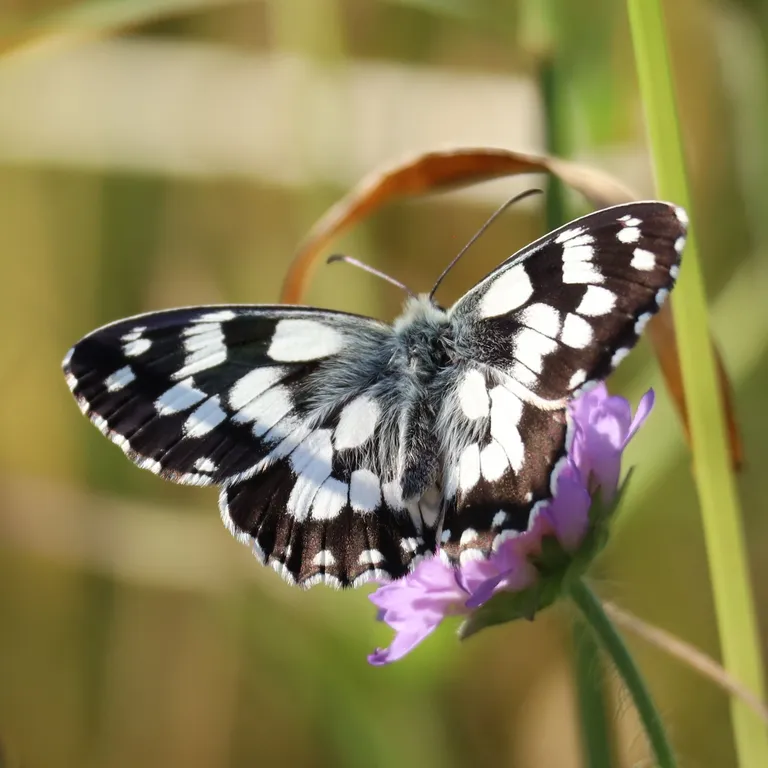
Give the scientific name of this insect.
Melanargia galathea
